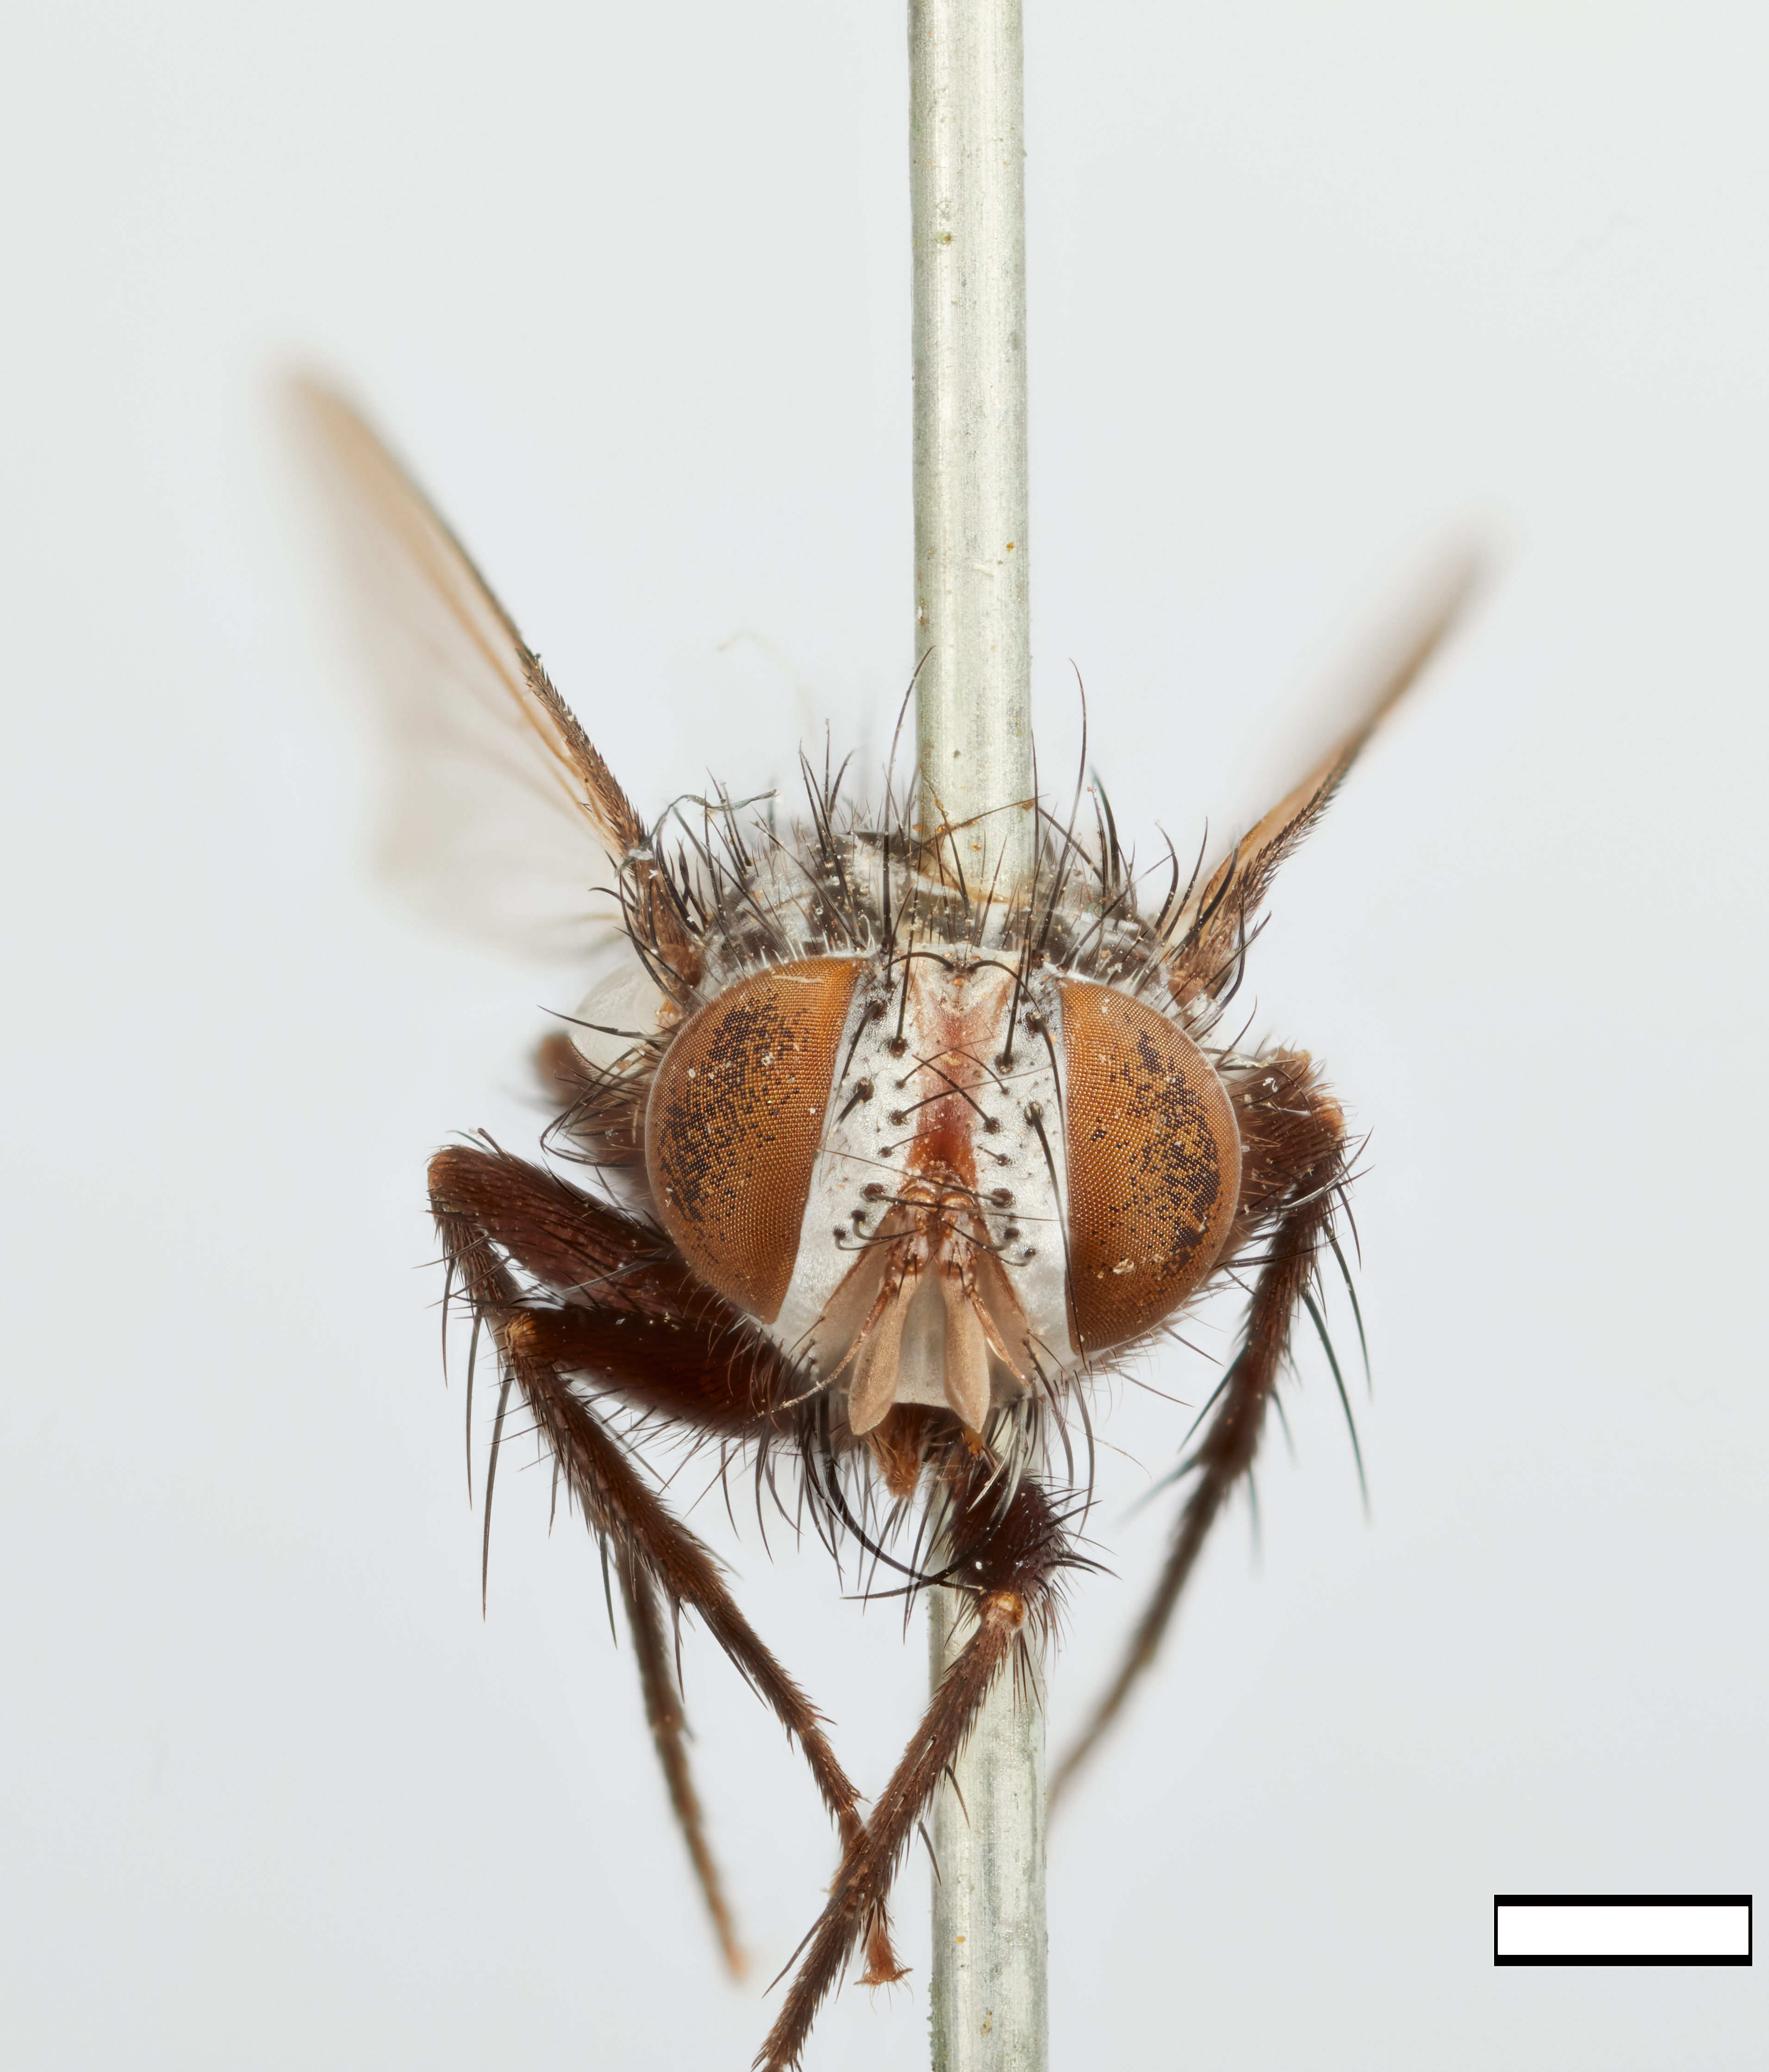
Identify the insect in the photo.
Phoeniciomyia arizonica
